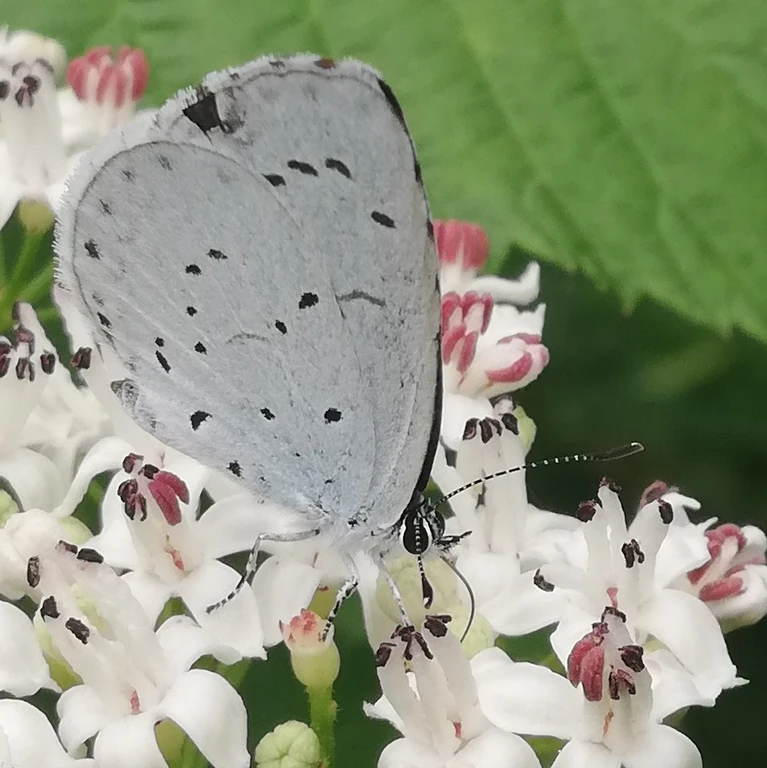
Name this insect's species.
Celastrina argiolus
